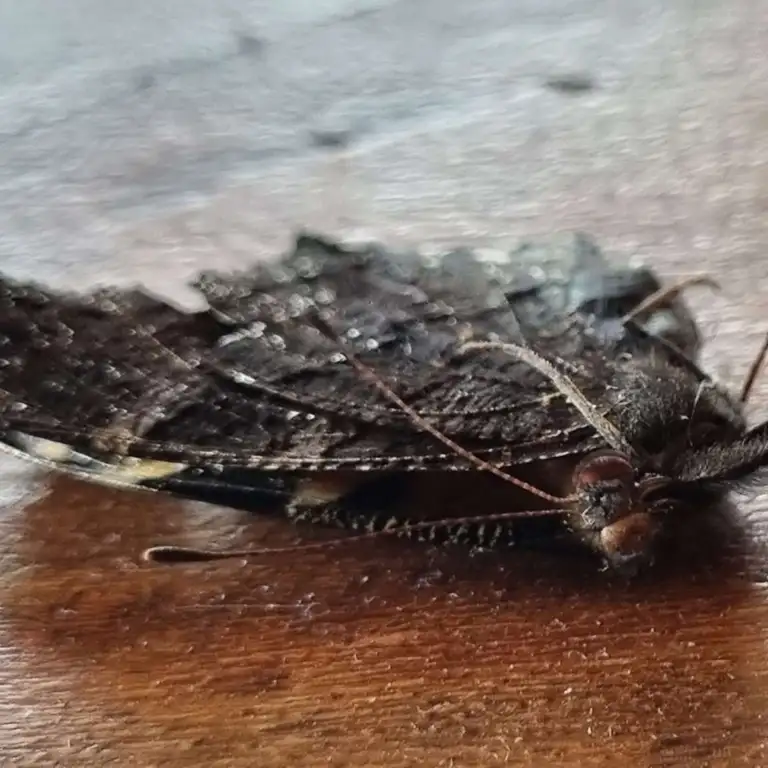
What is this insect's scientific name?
Aglais io
